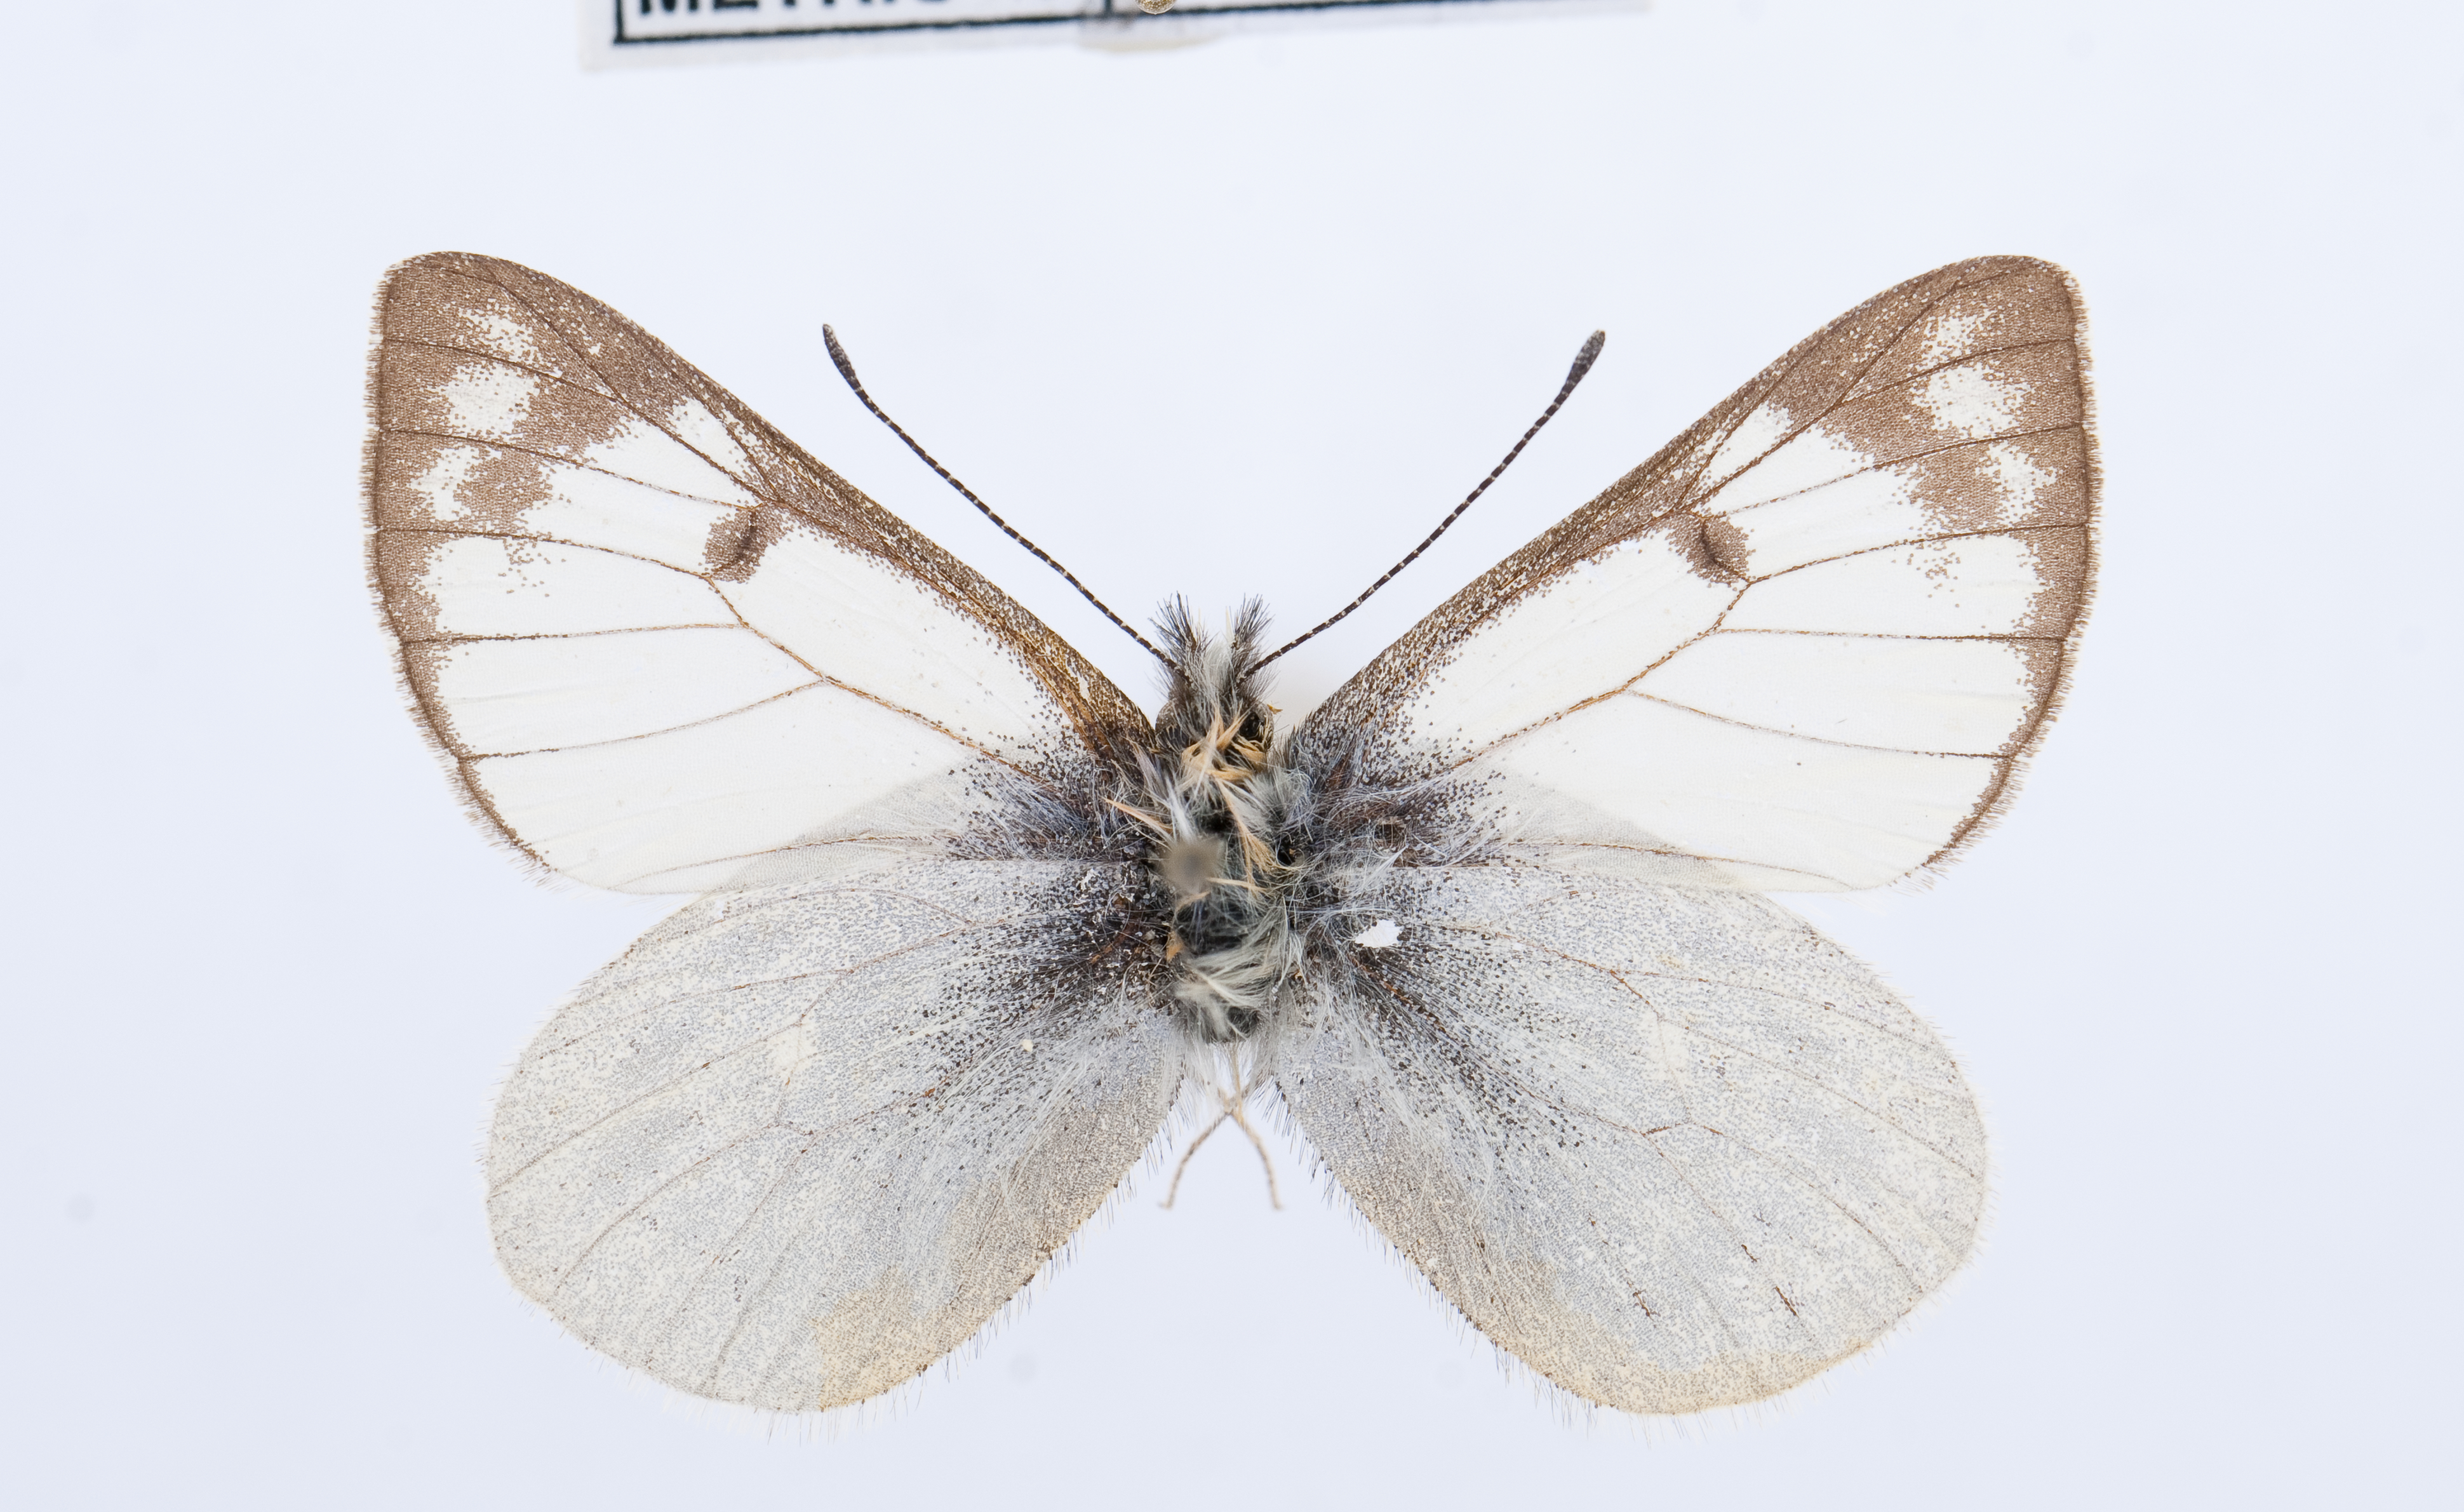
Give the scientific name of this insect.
Piercolias forsteri
